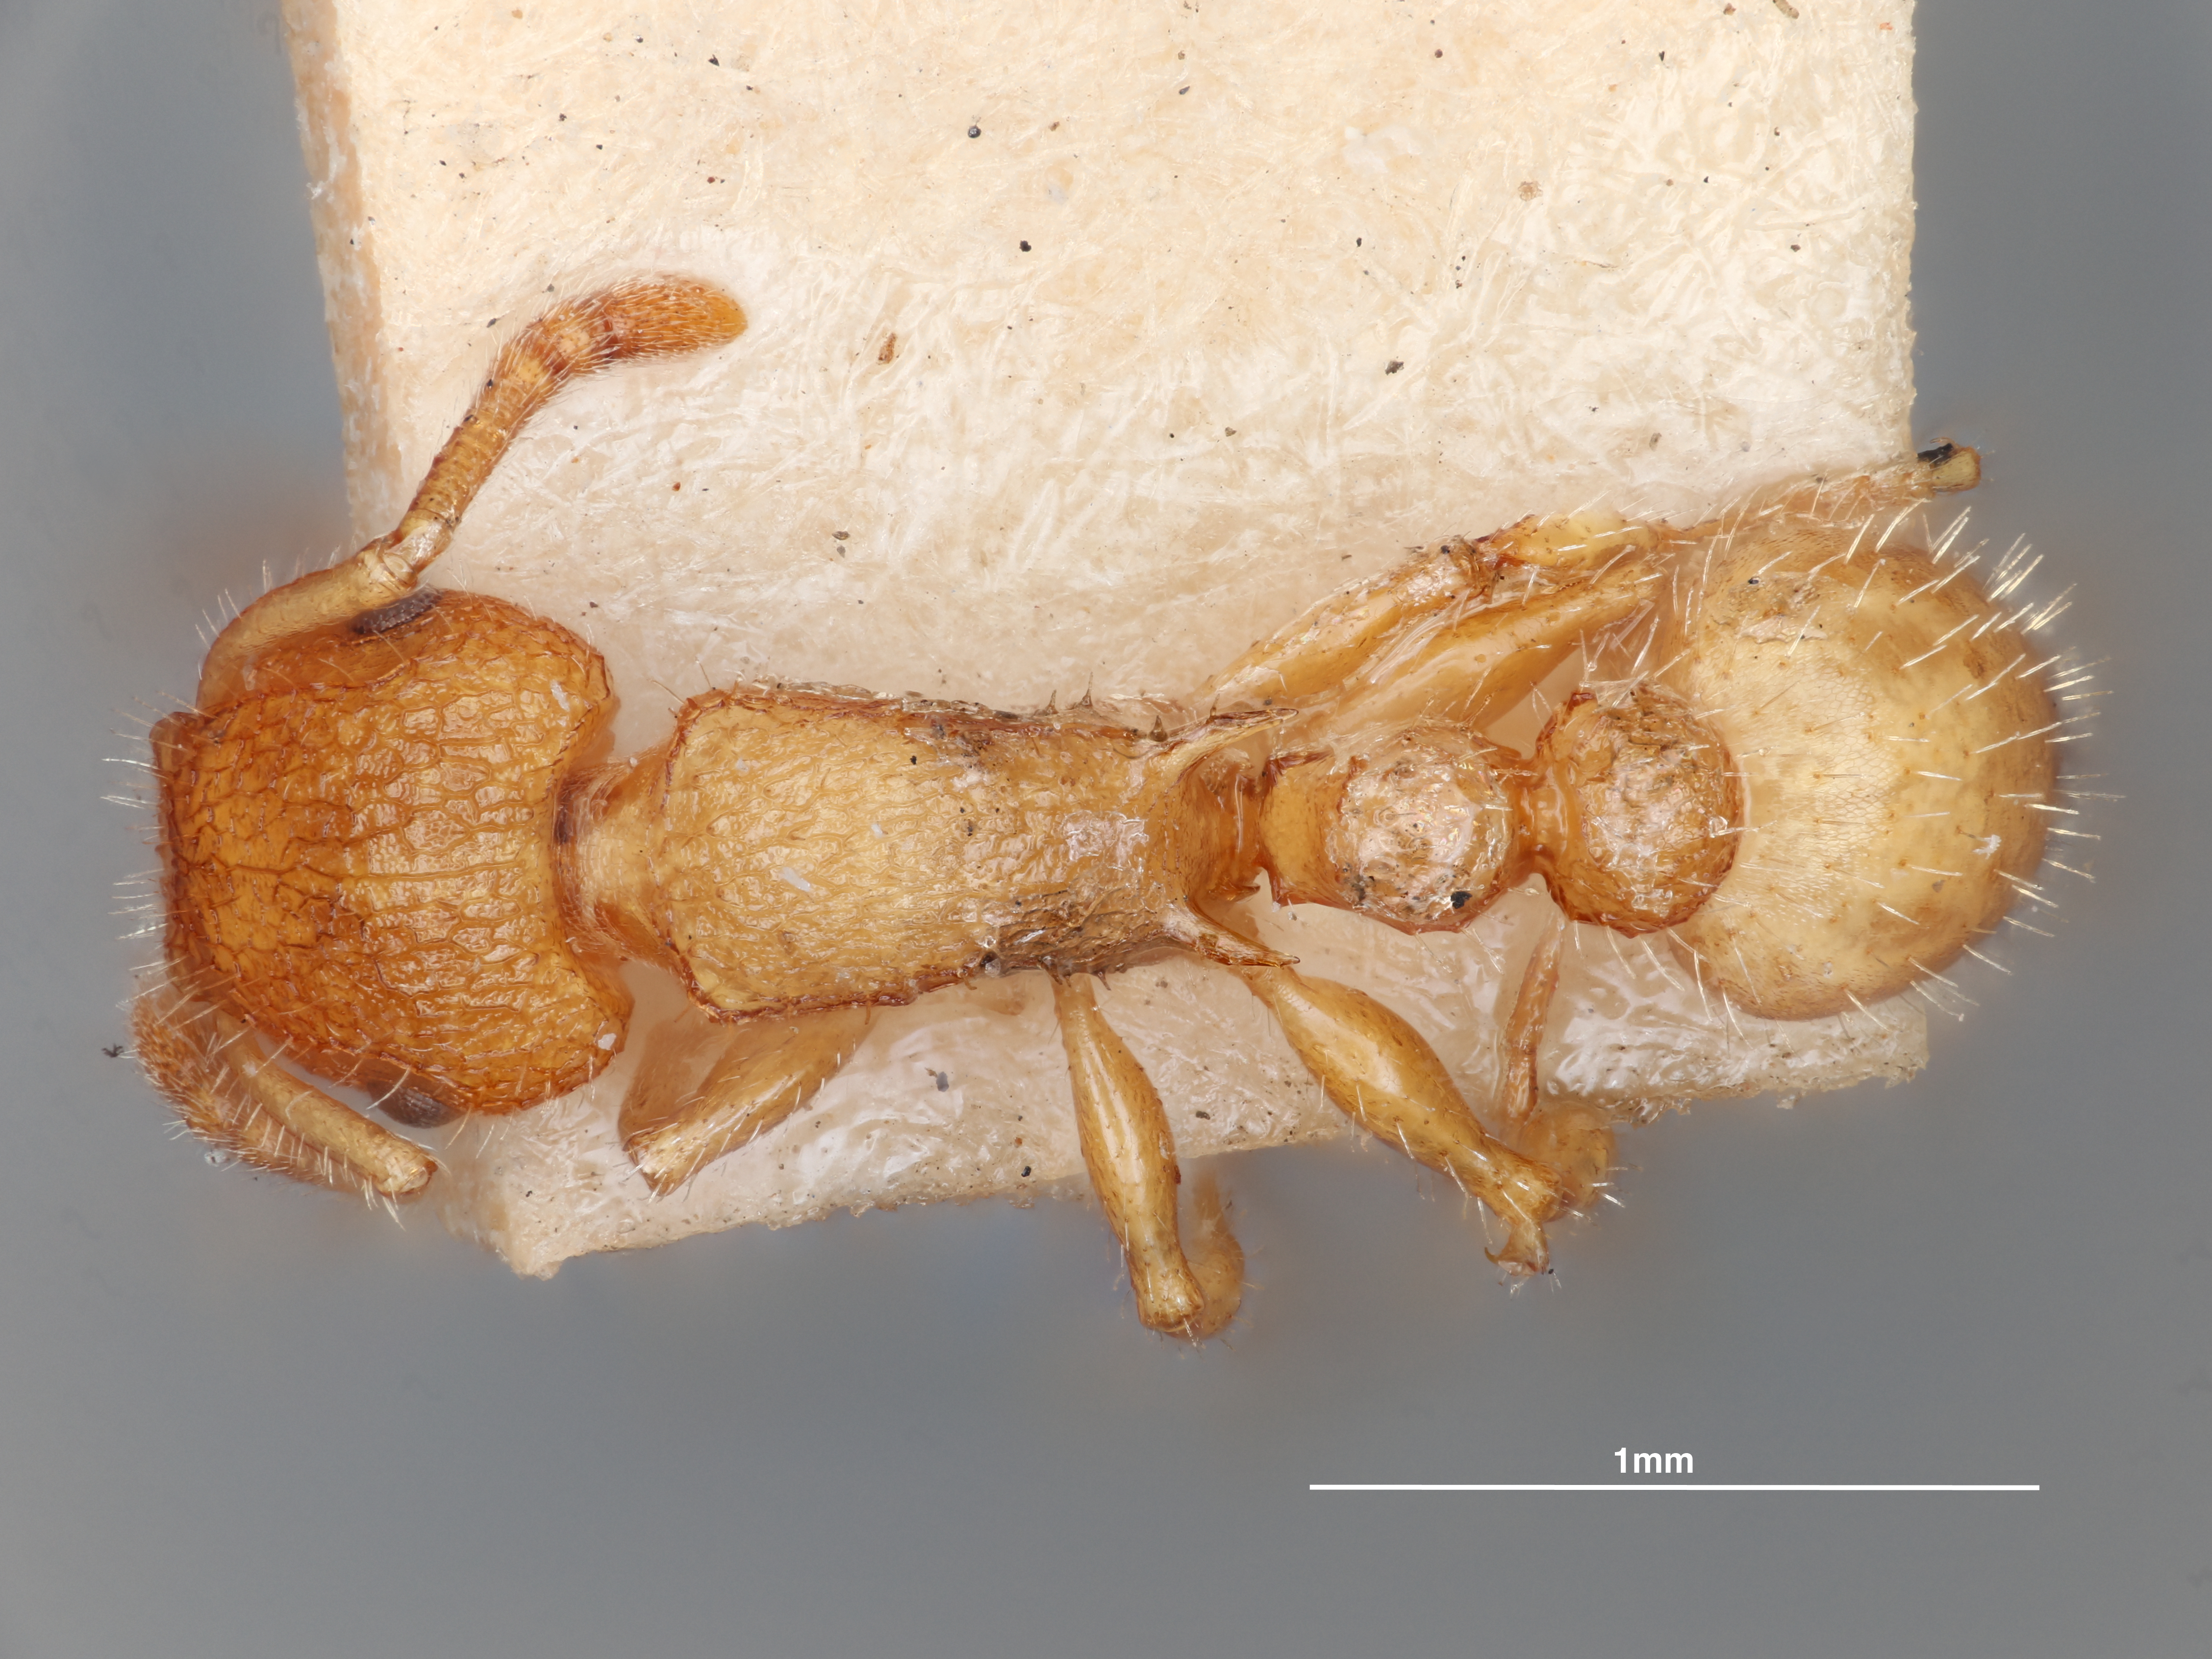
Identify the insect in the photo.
Tetramorium scrobiferum
